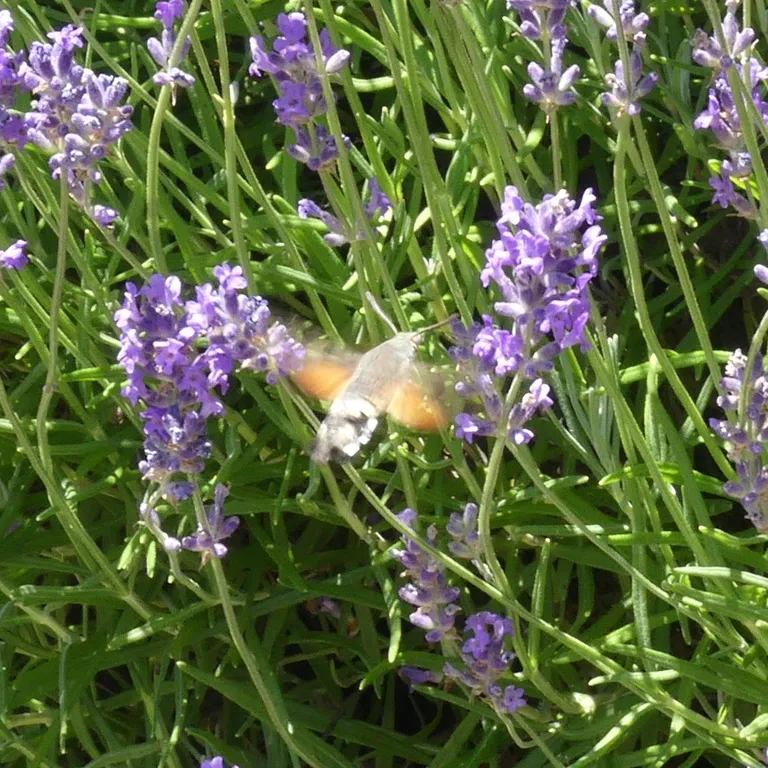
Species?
Macroglossum stellatarum
